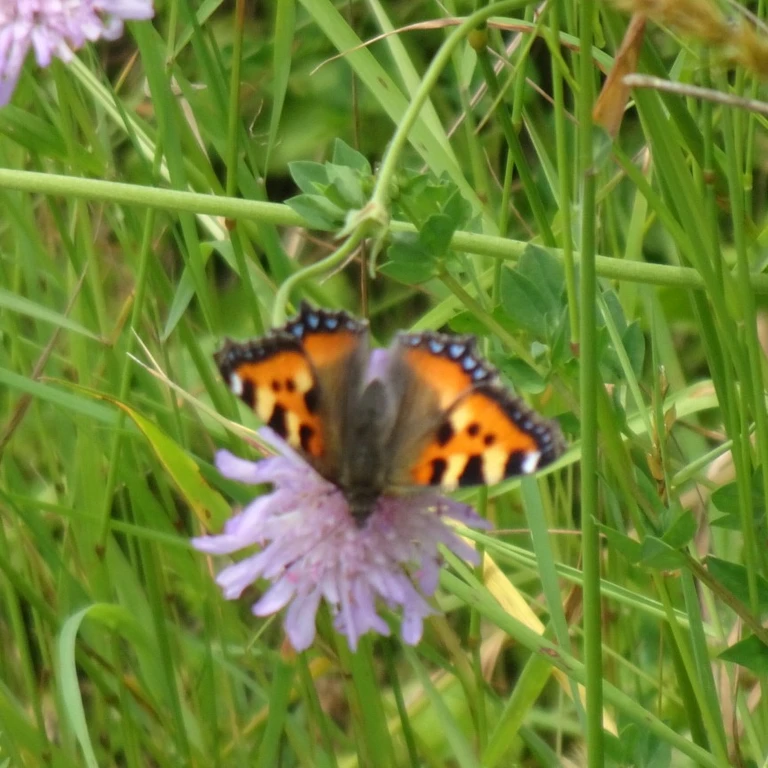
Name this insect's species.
Aglais urticae
